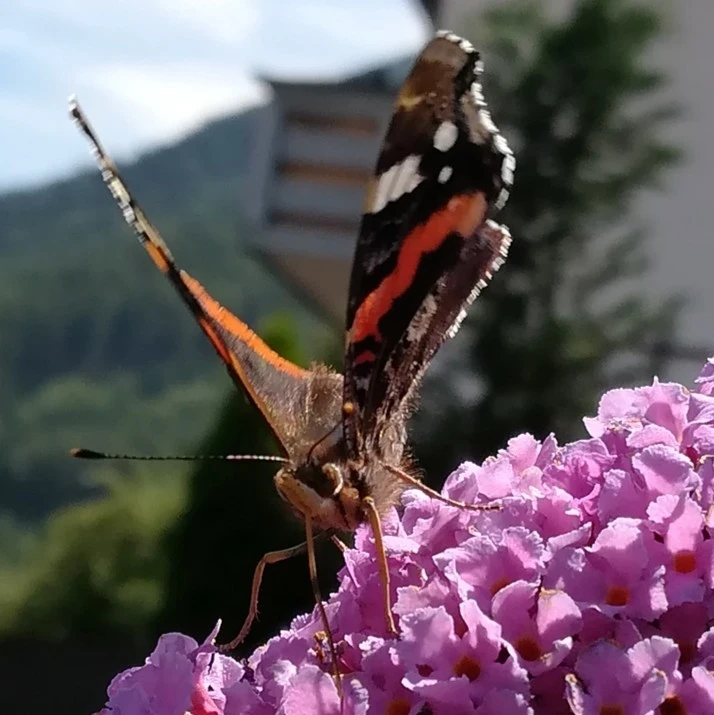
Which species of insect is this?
Vanessa atalanta
